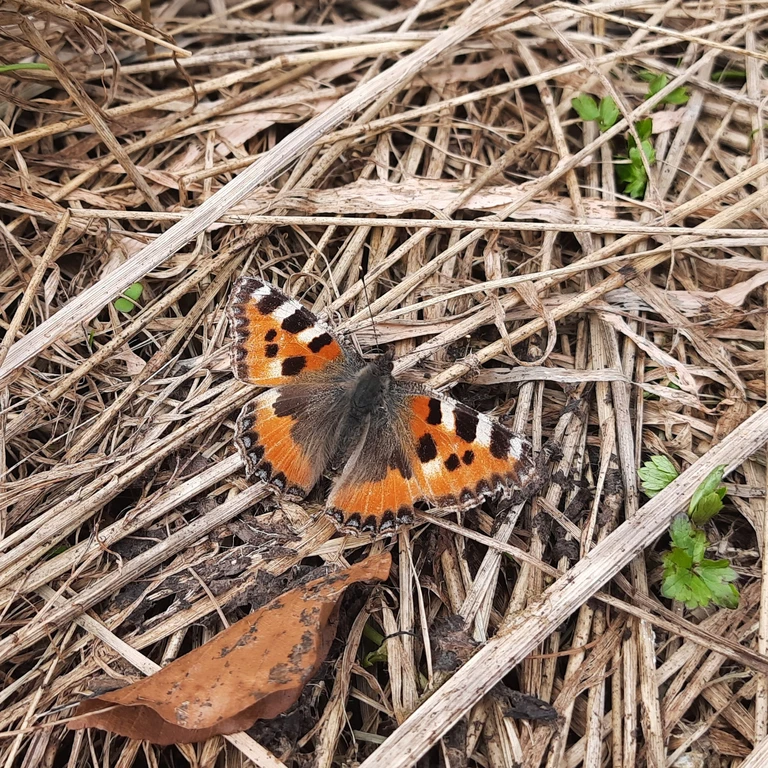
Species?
Aglais urticae
